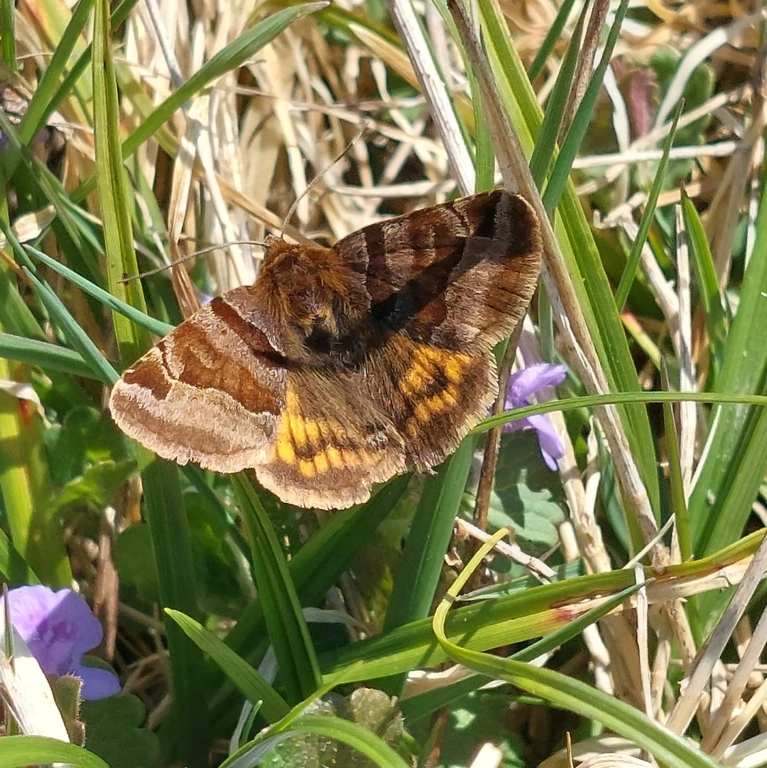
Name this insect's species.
Euclidia glyphica
